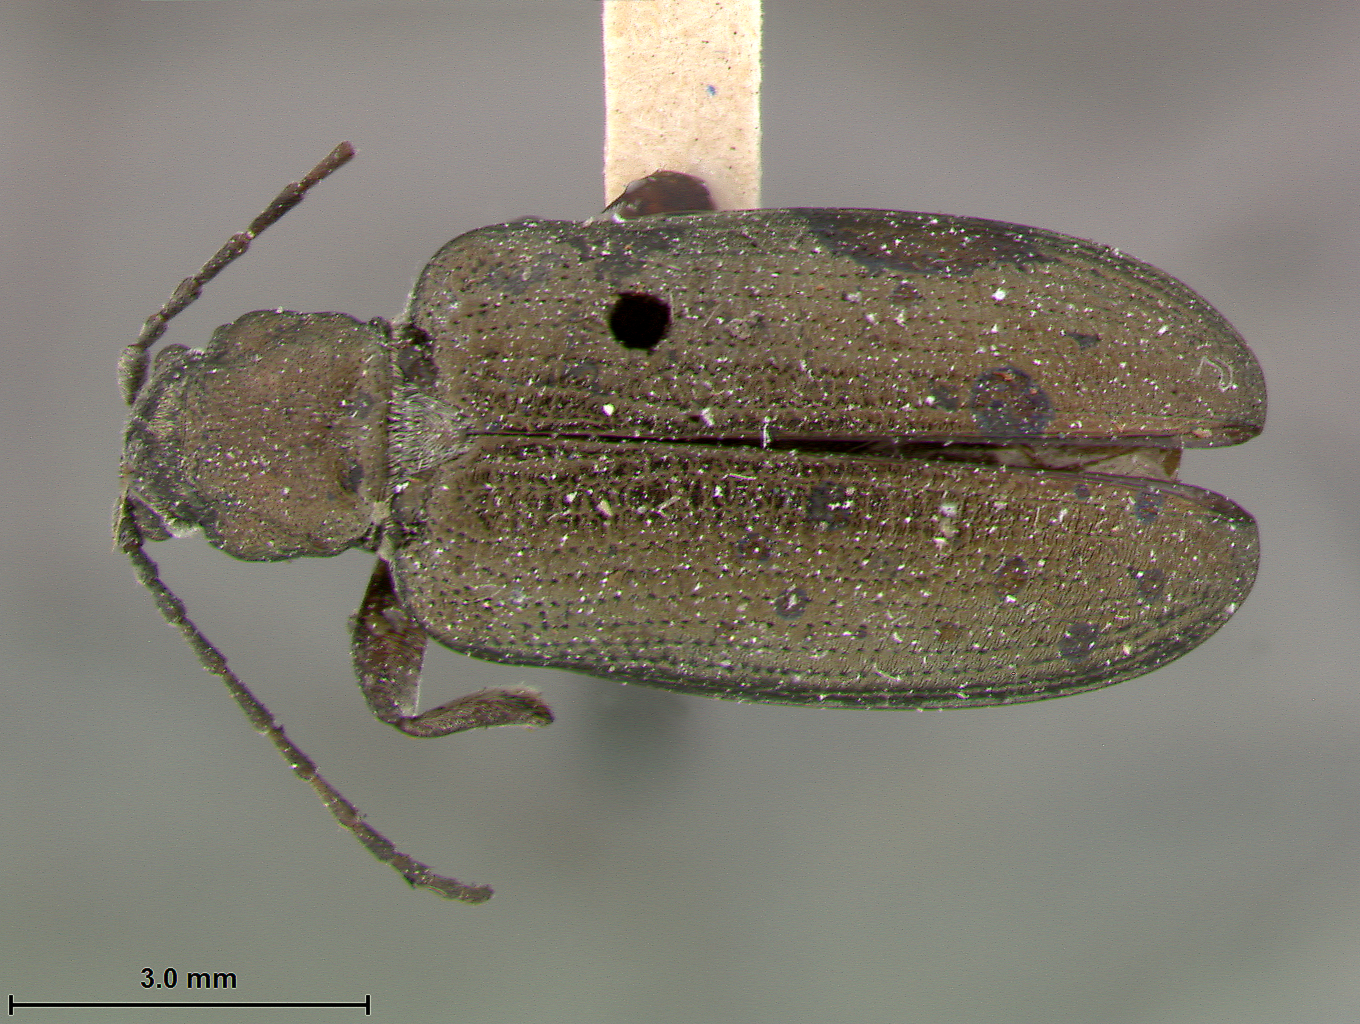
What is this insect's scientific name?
Donacia diversa
